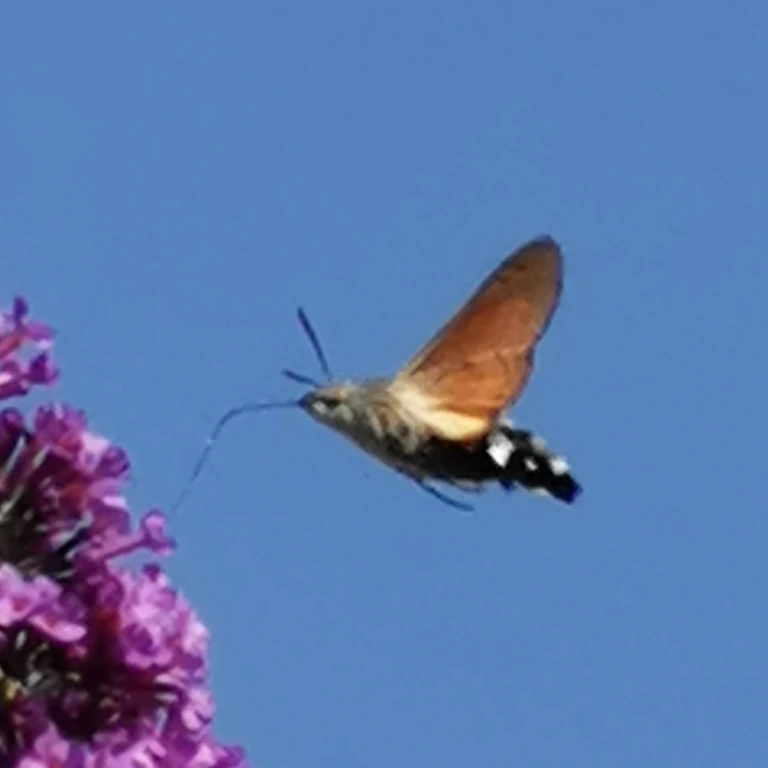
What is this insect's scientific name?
Macroglossum stellatarum
